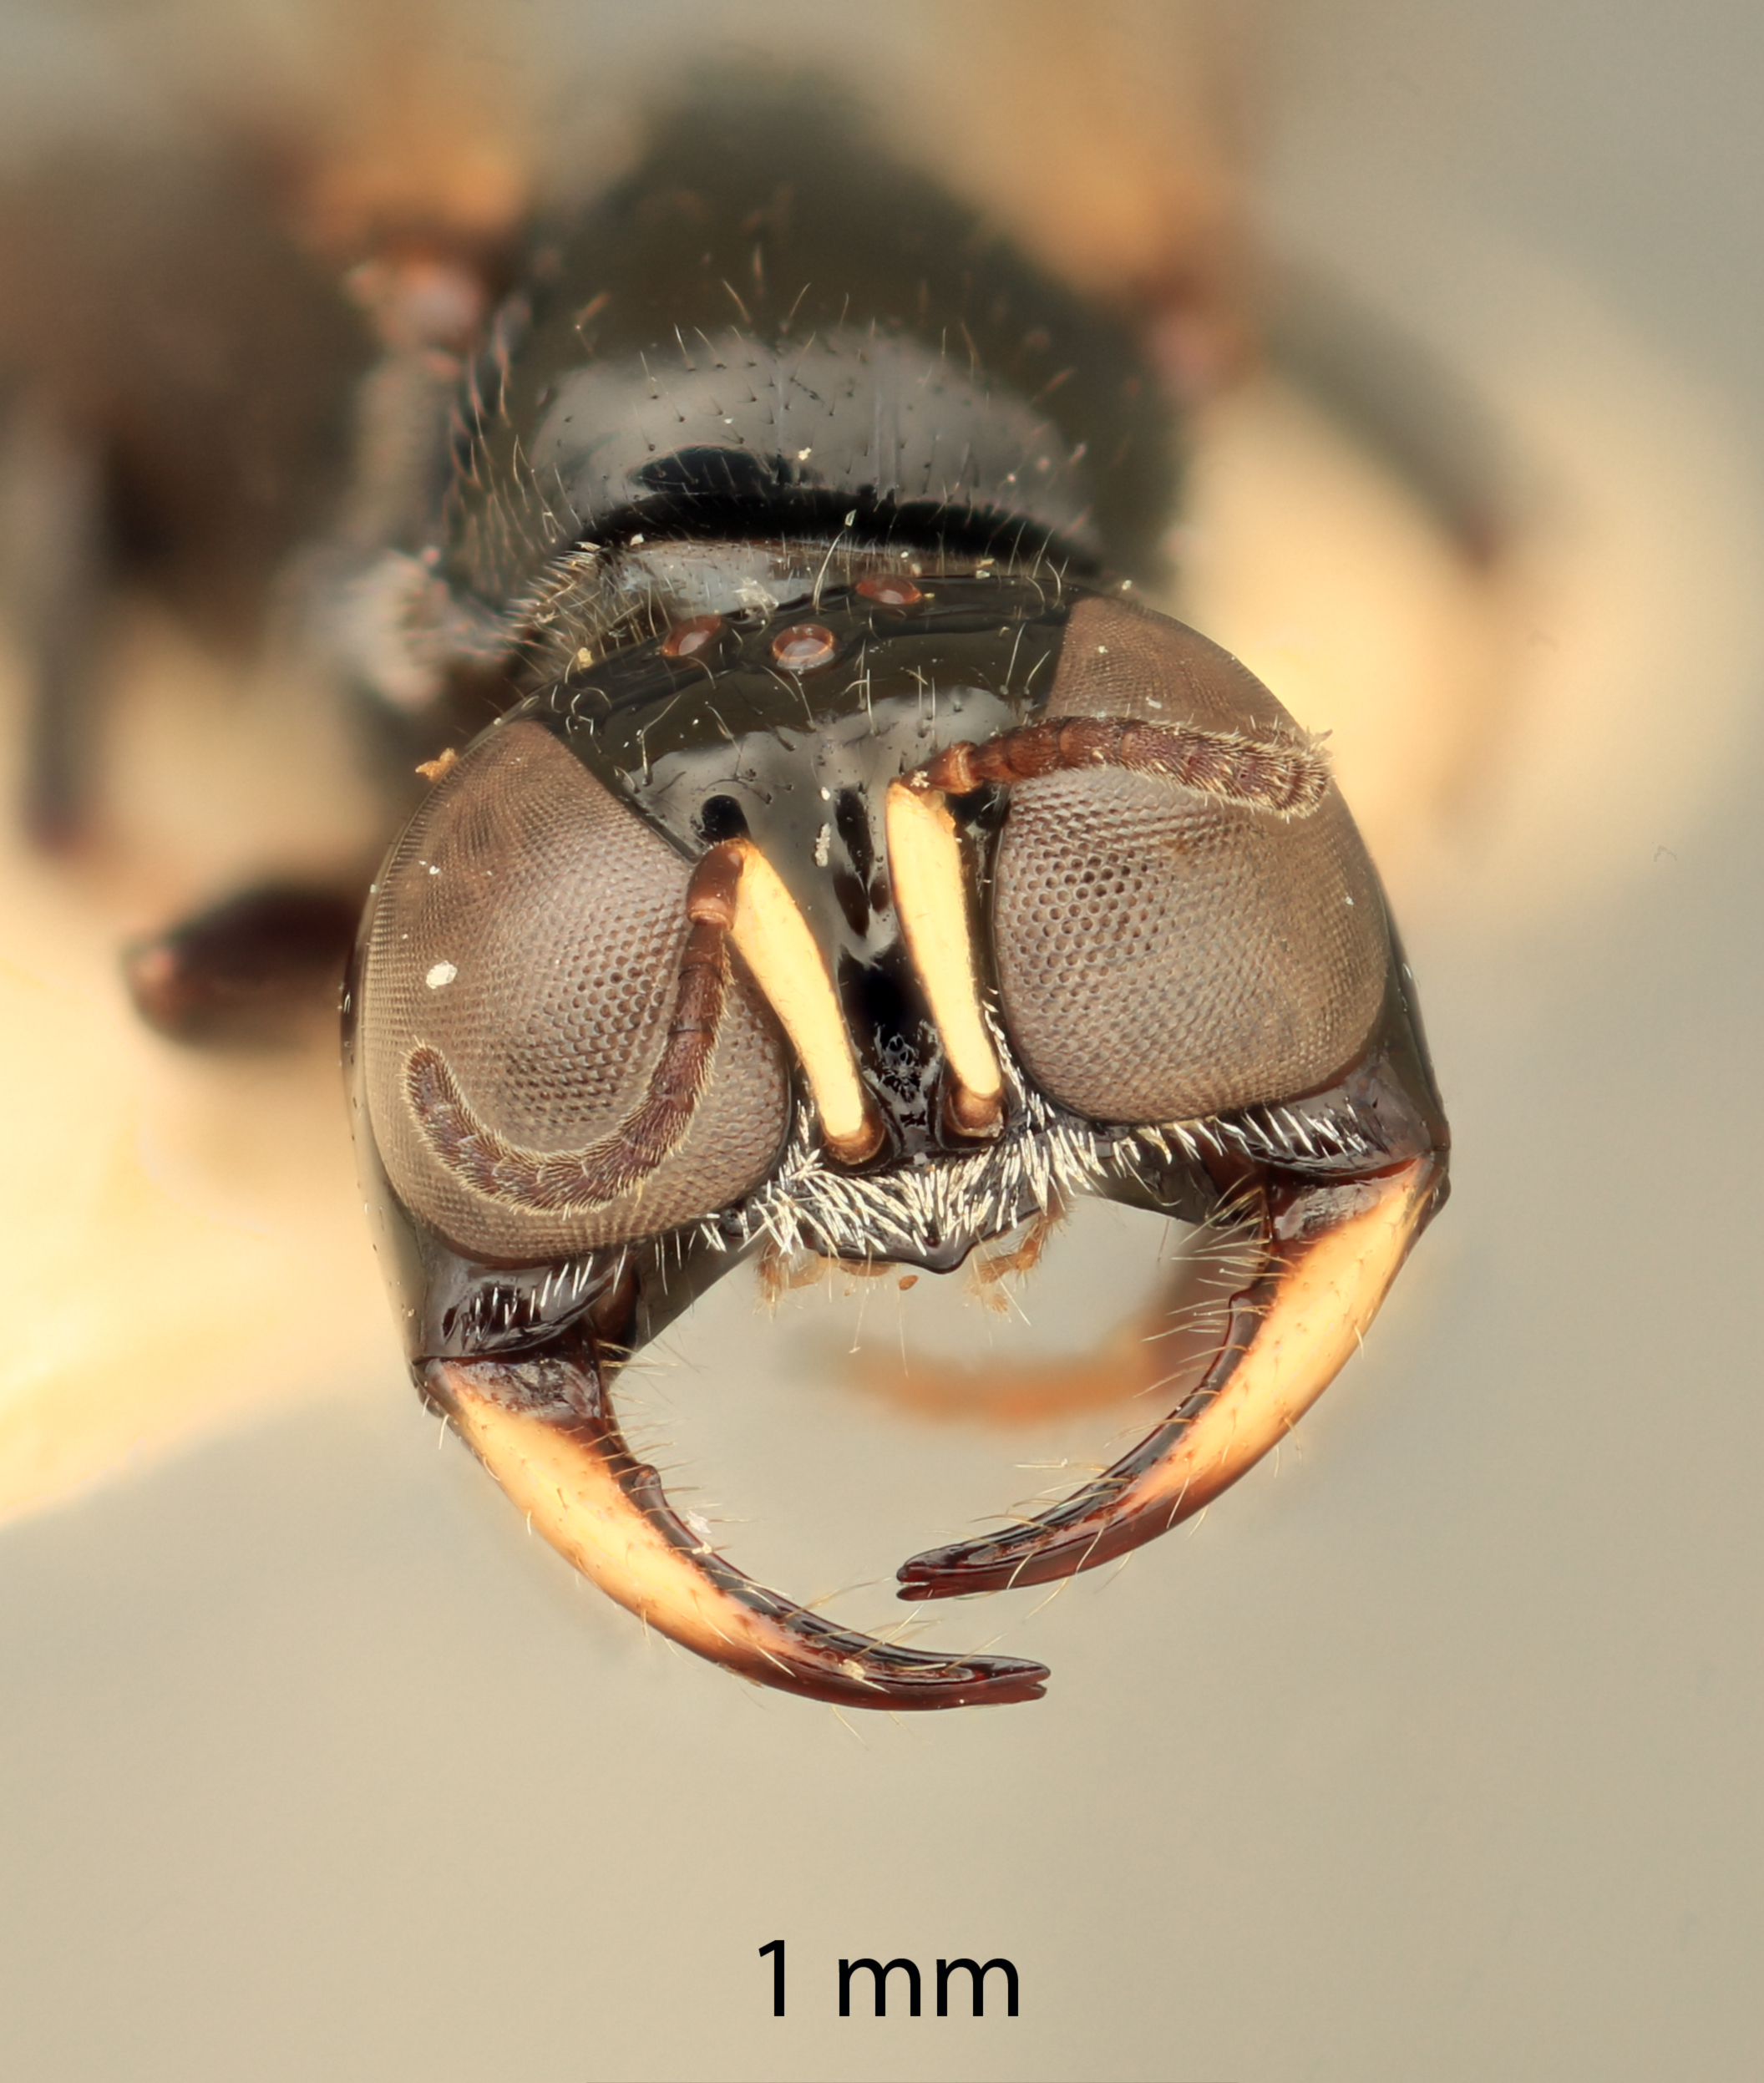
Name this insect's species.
Odontocrabro abnormis
